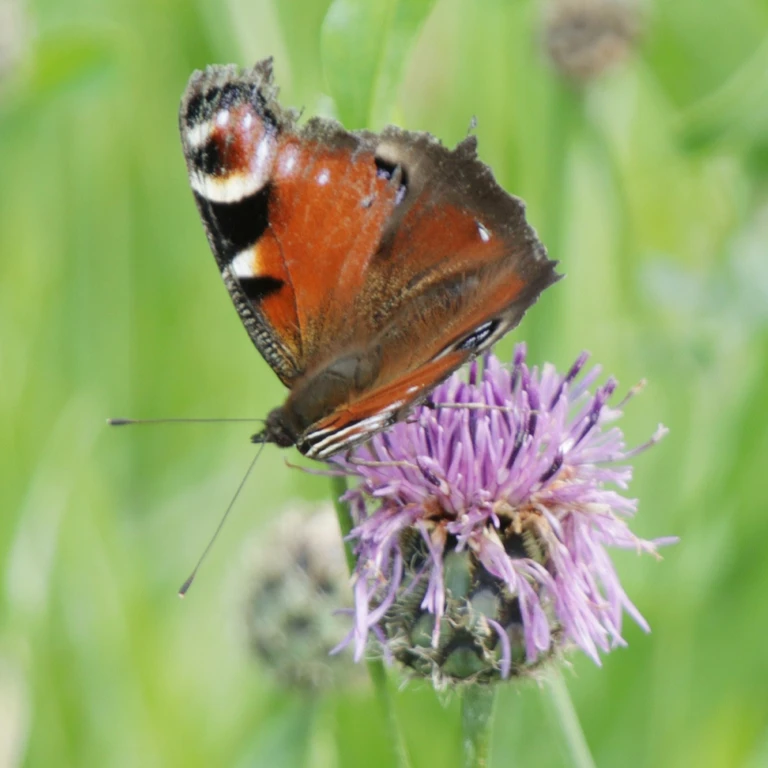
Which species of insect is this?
Aglais io
